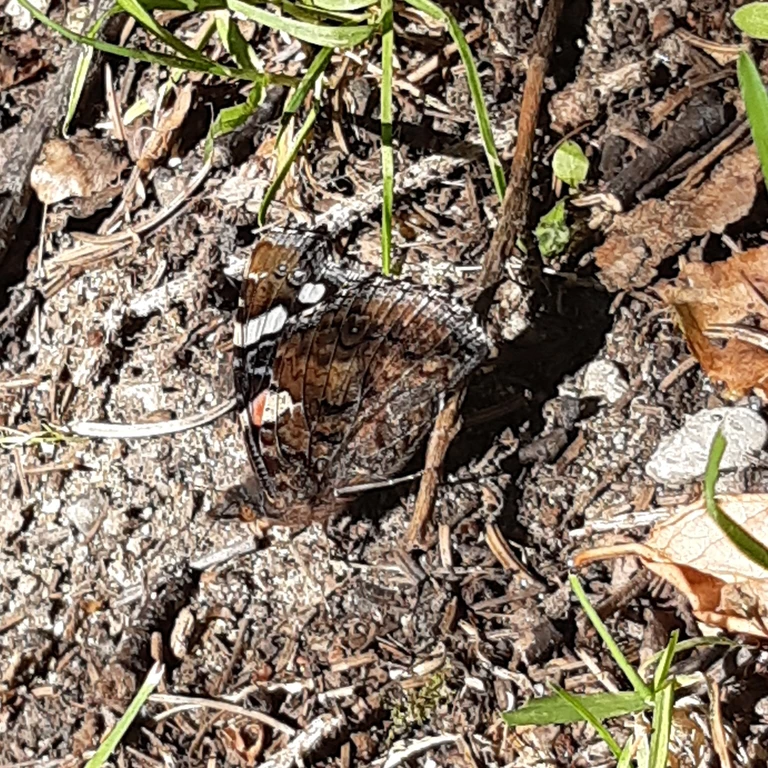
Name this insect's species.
Vanessa atalanta
